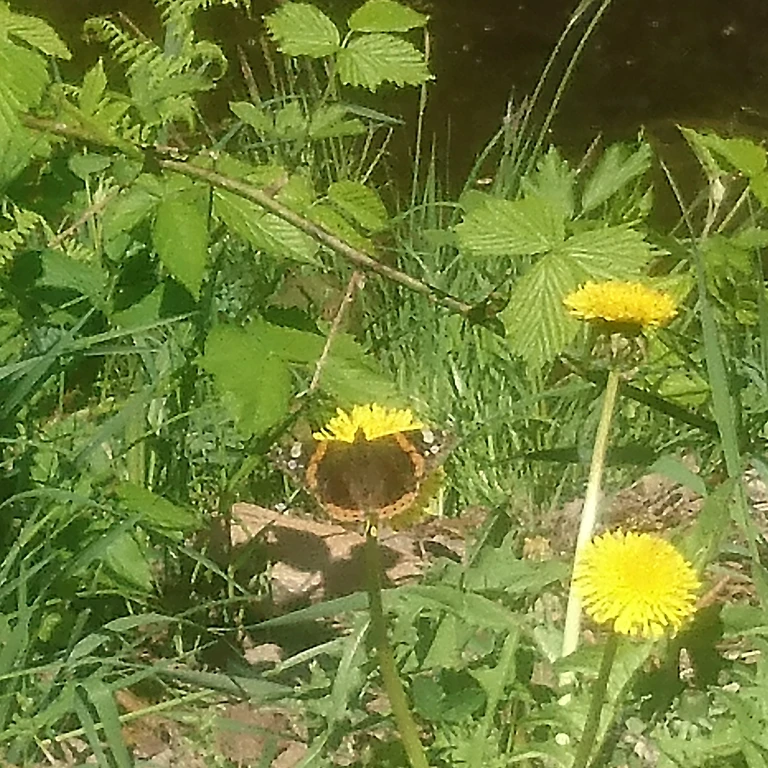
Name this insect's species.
Vanessa atalanta
